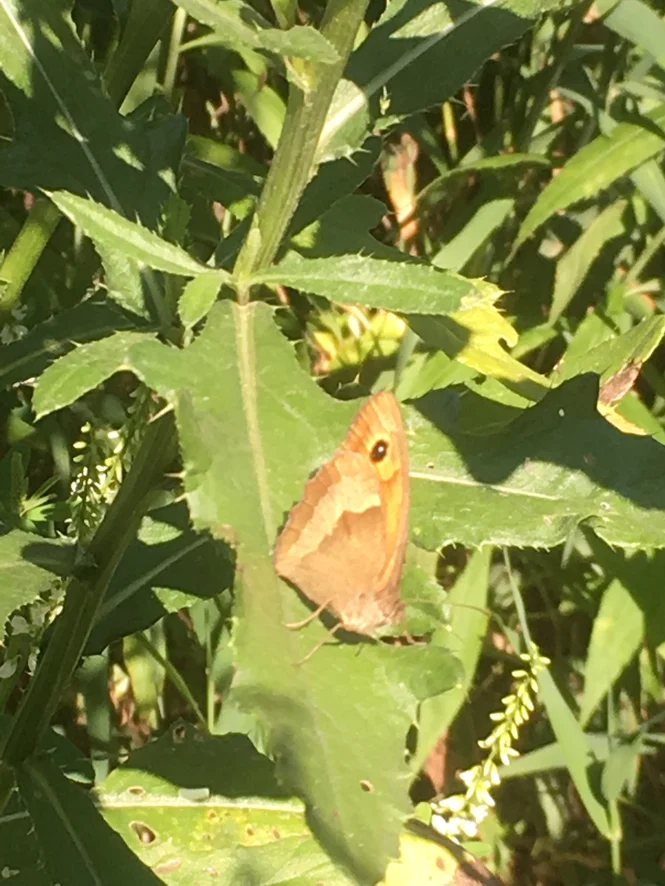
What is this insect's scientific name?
Maniola jurtina
